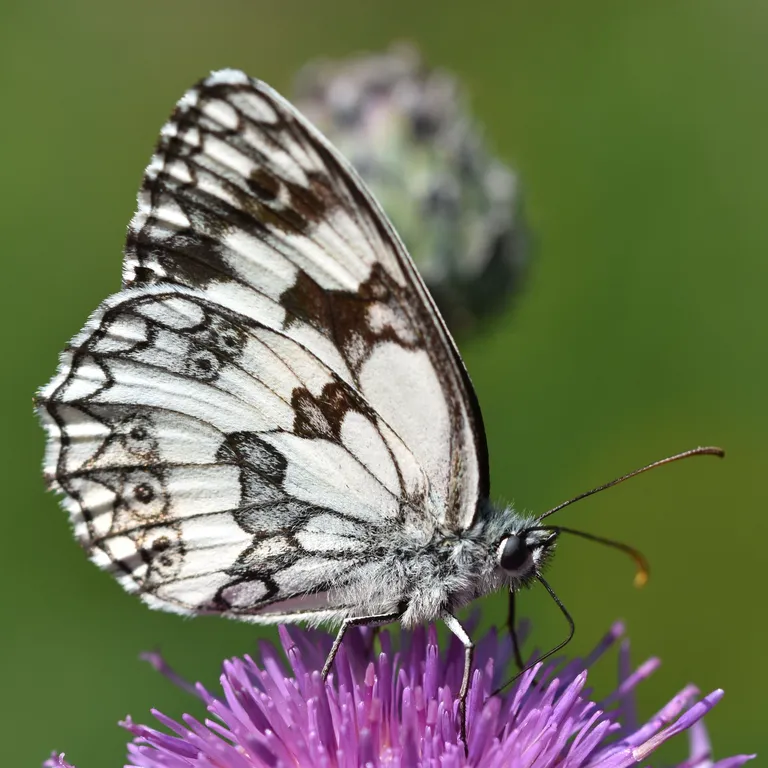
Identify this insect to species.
Melanargia galathea
